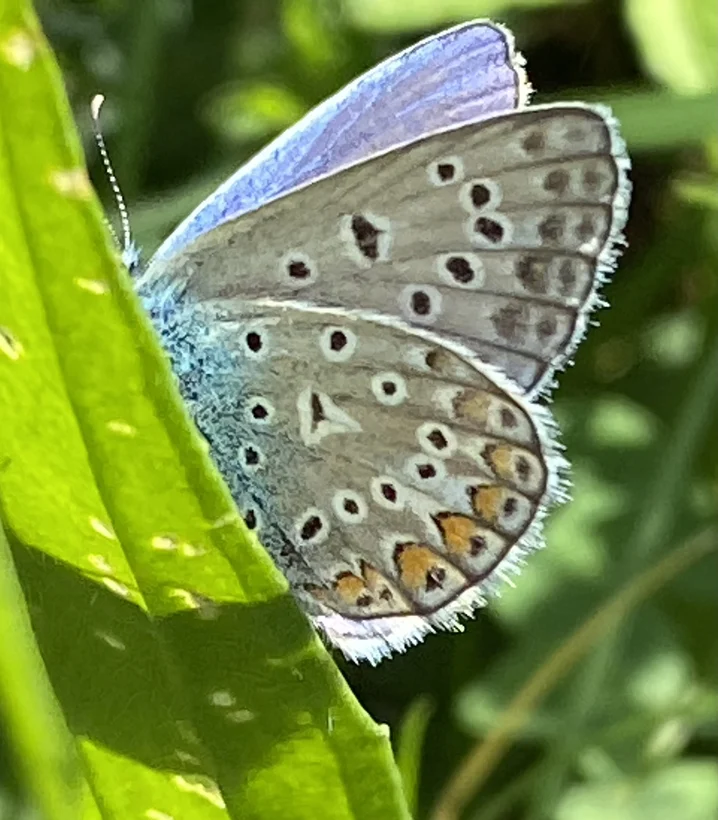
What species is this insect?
Polyommatus icarus
